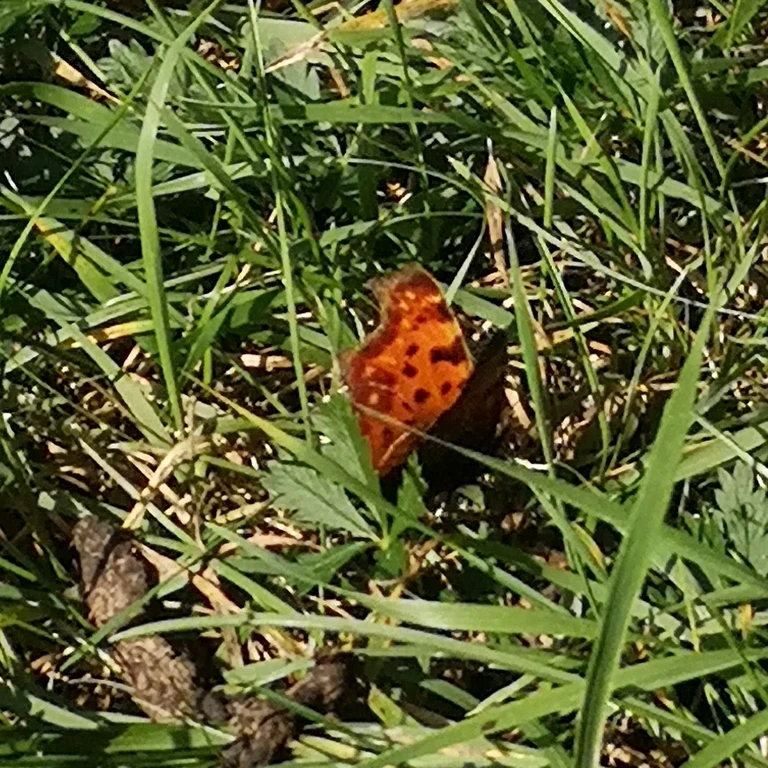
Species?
Polygonia c-album
